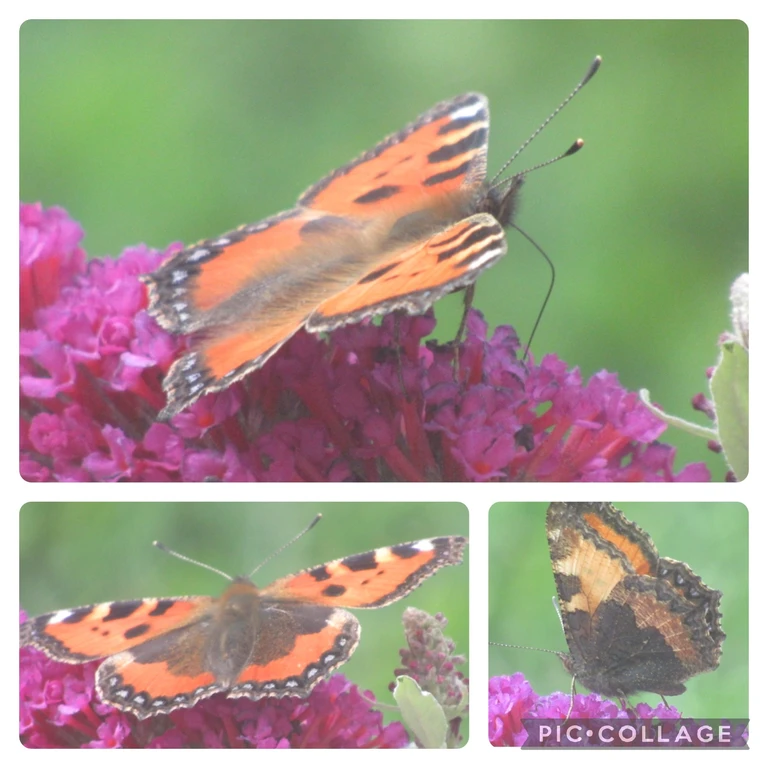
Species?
Aglais urticae
